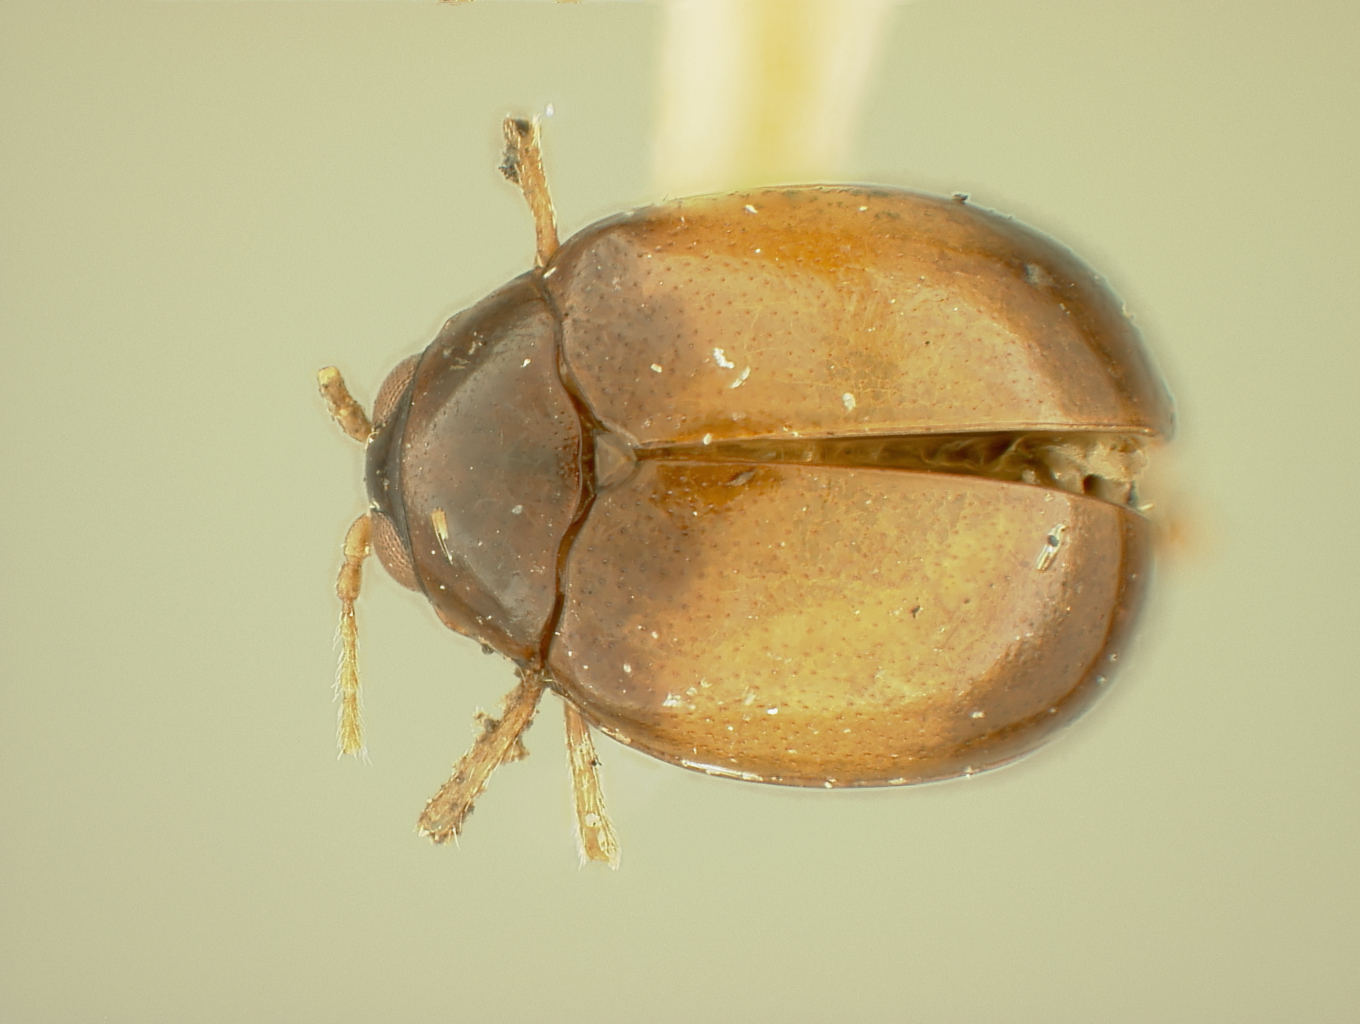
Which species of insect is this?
Heikertingerella fusca
